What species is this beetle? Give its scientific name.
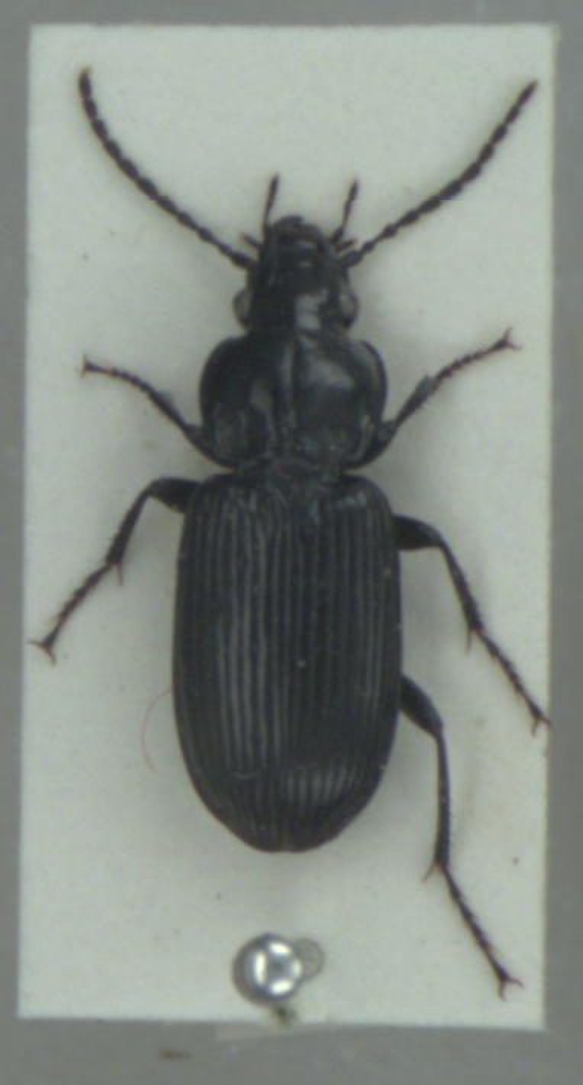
Pterostichus nigrita
